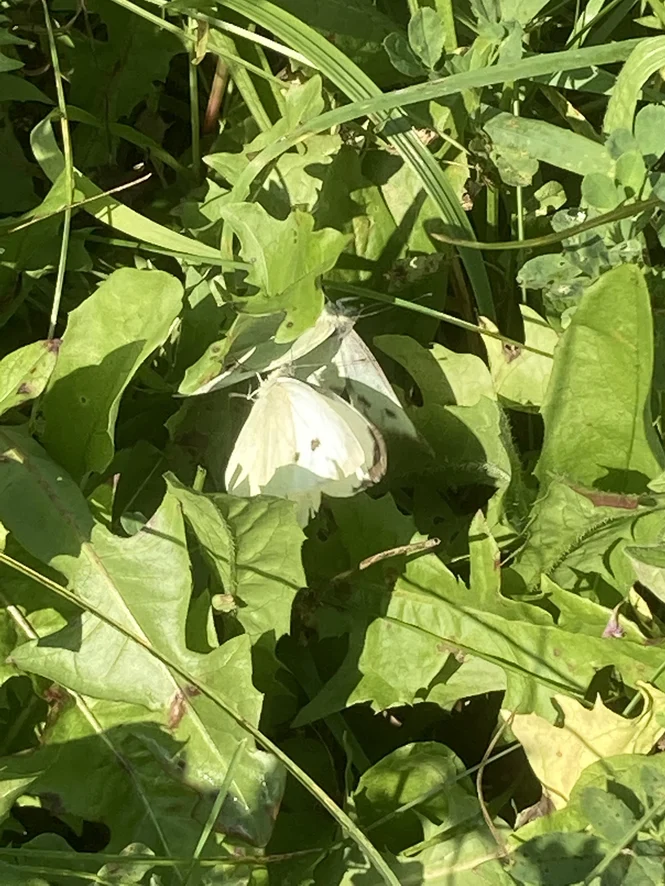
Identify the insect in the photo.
Pieris brassicae
